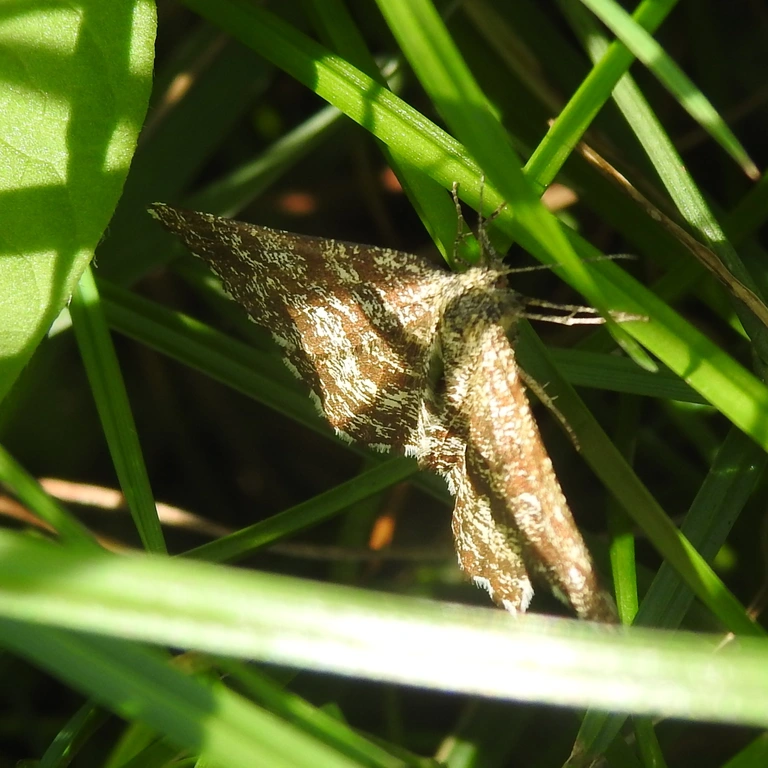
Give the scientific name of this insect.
Ematurga atomaria
